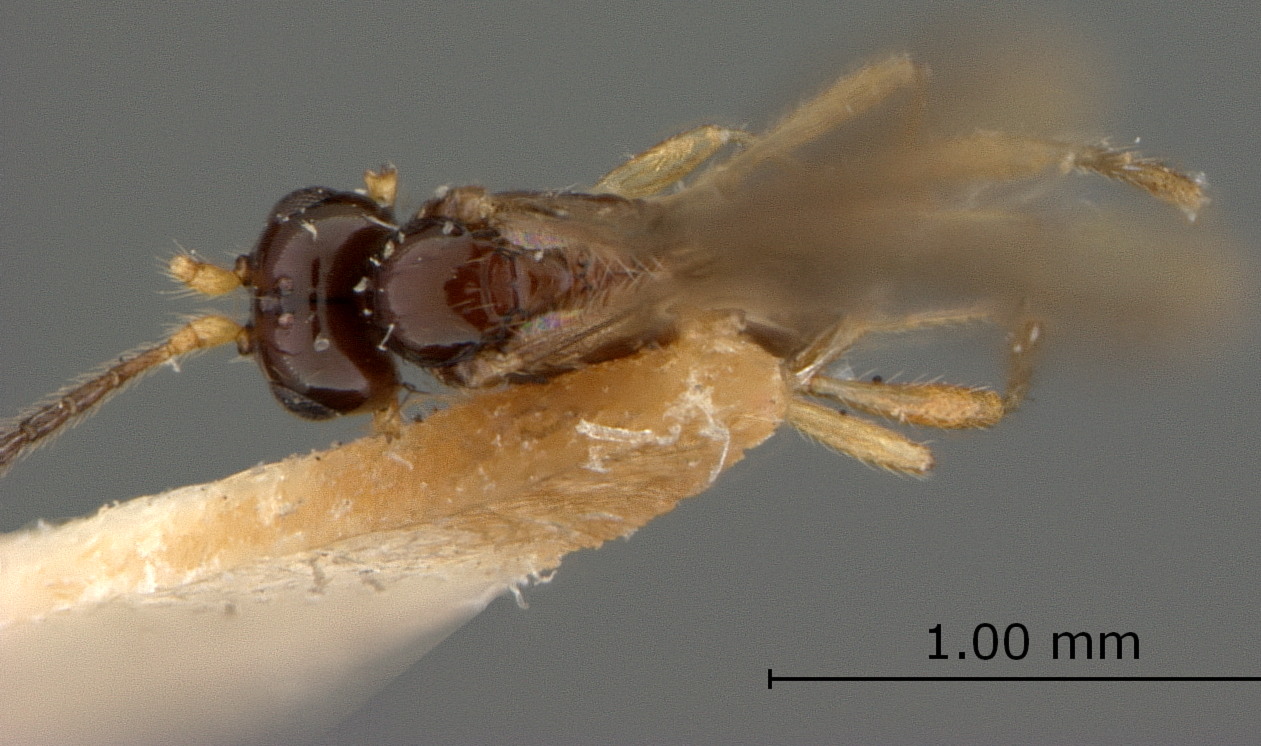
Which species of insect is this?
Aspilota angusticornis
